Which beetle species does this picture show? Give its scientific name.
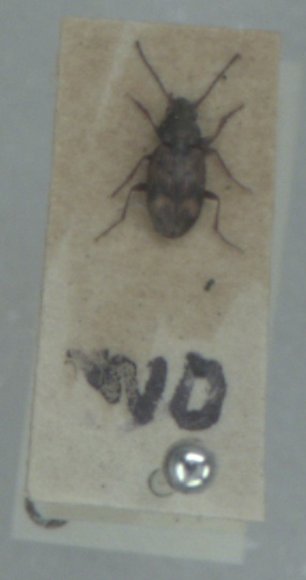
Bembidion semipunctatum
